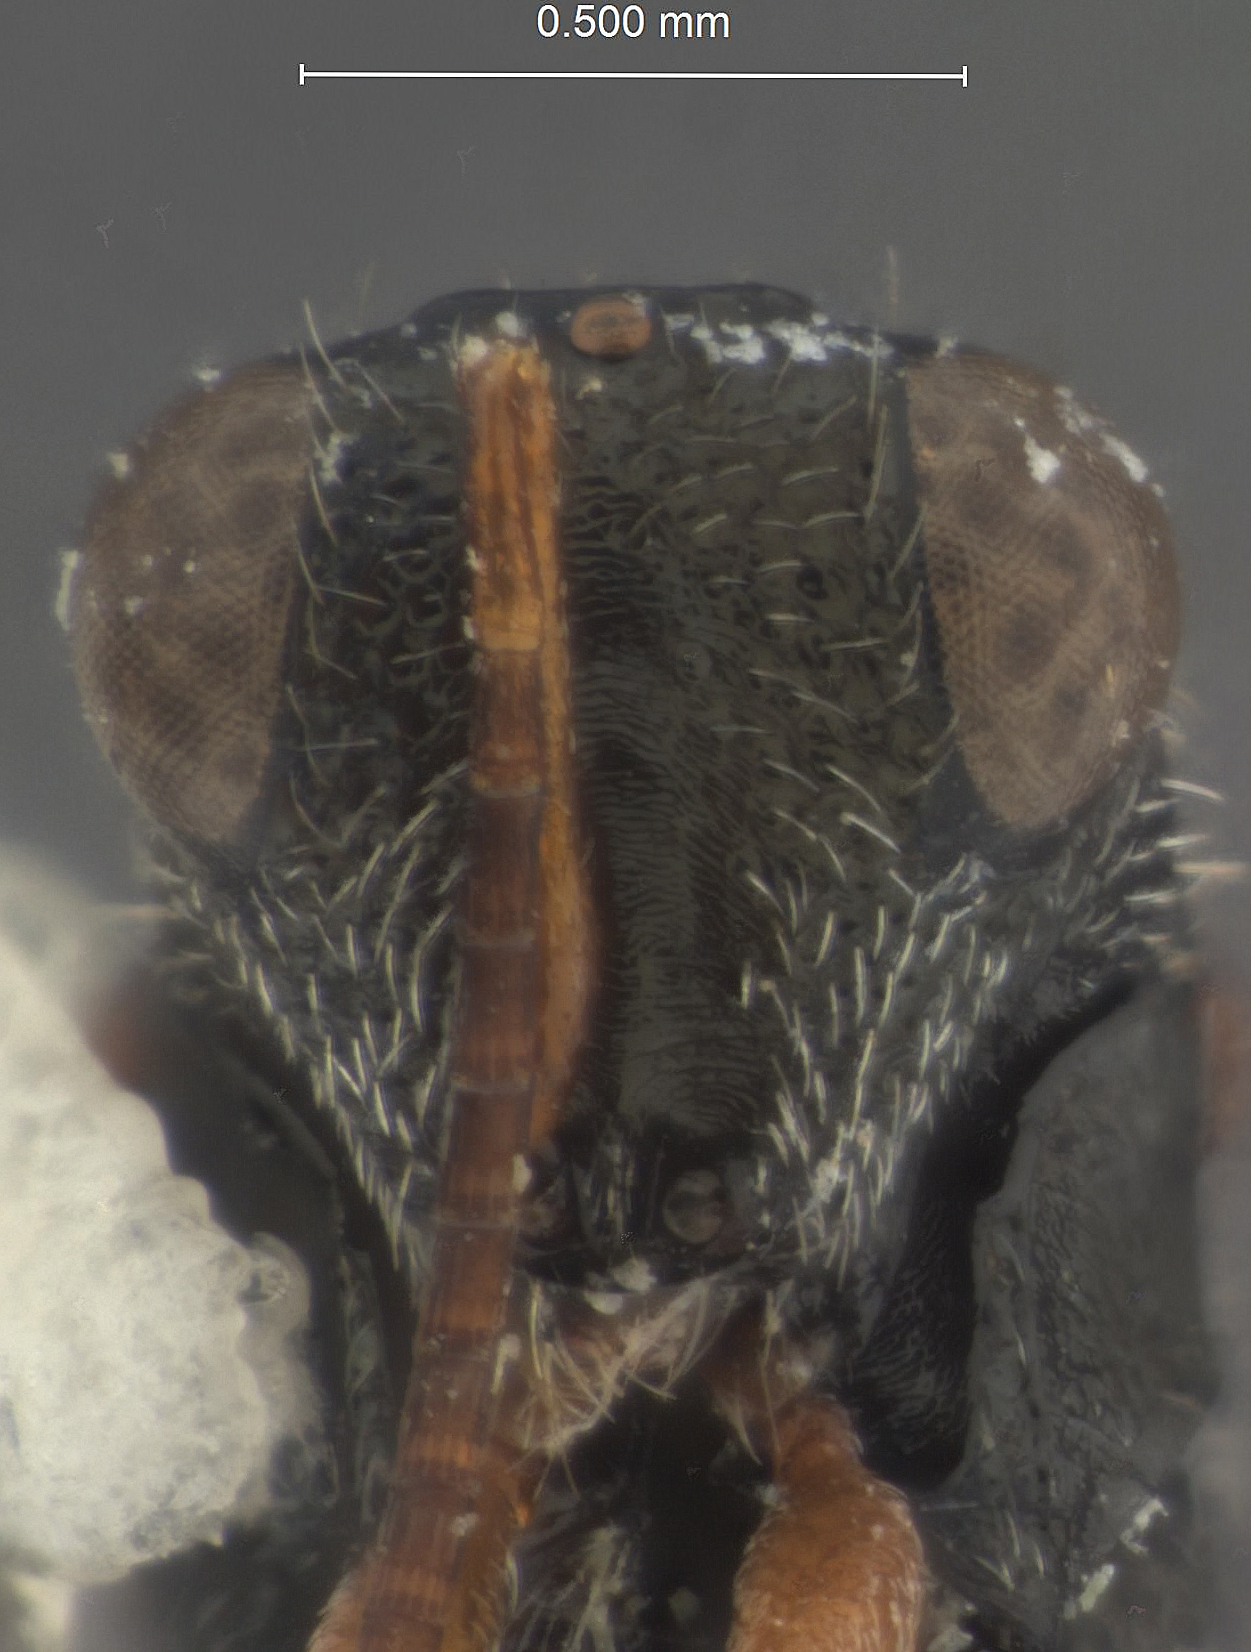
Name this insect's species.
Peltochalcidia indica
